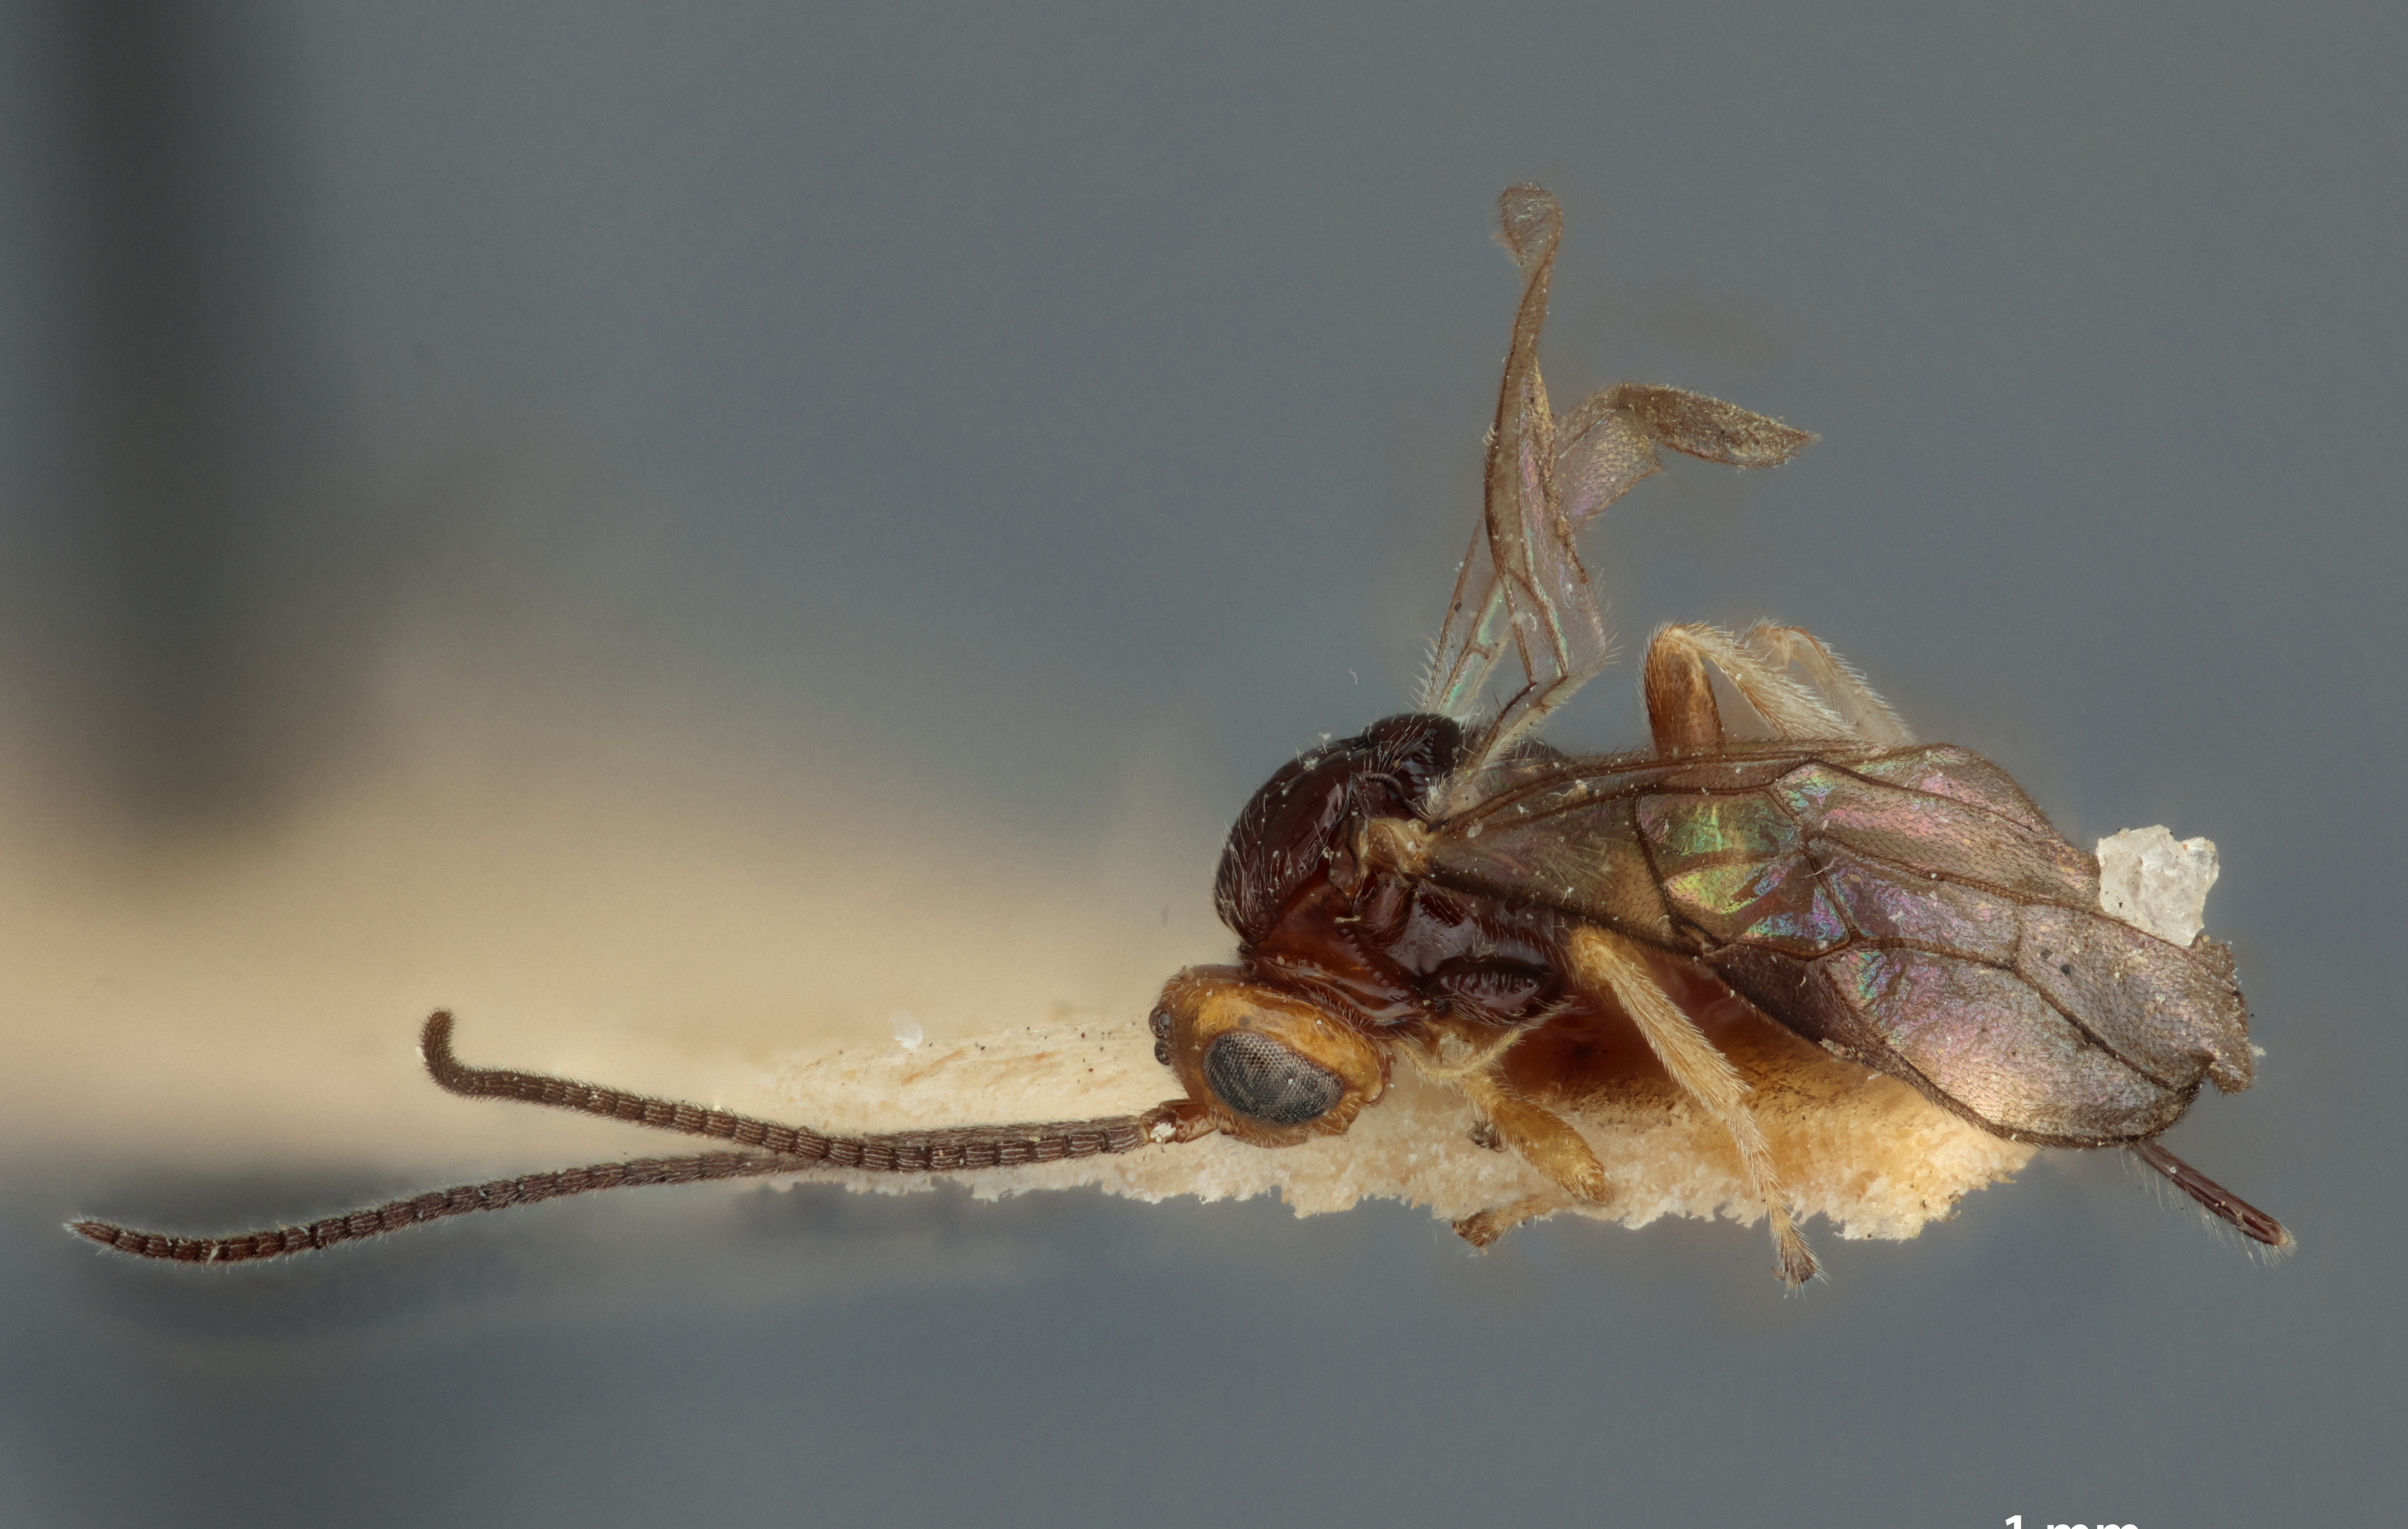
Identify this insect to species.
Opius manii
